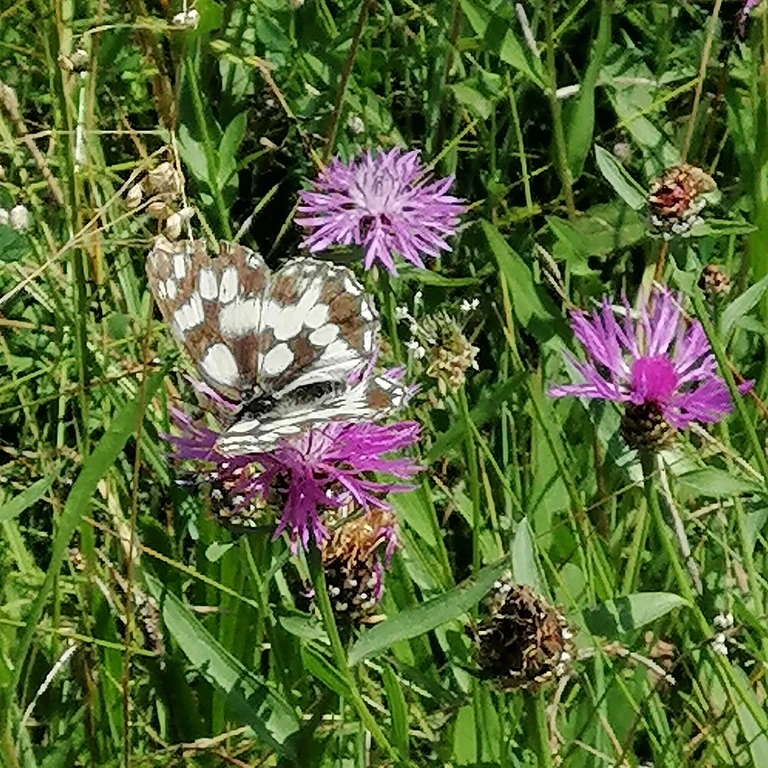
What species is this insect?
Melanargia galathea
